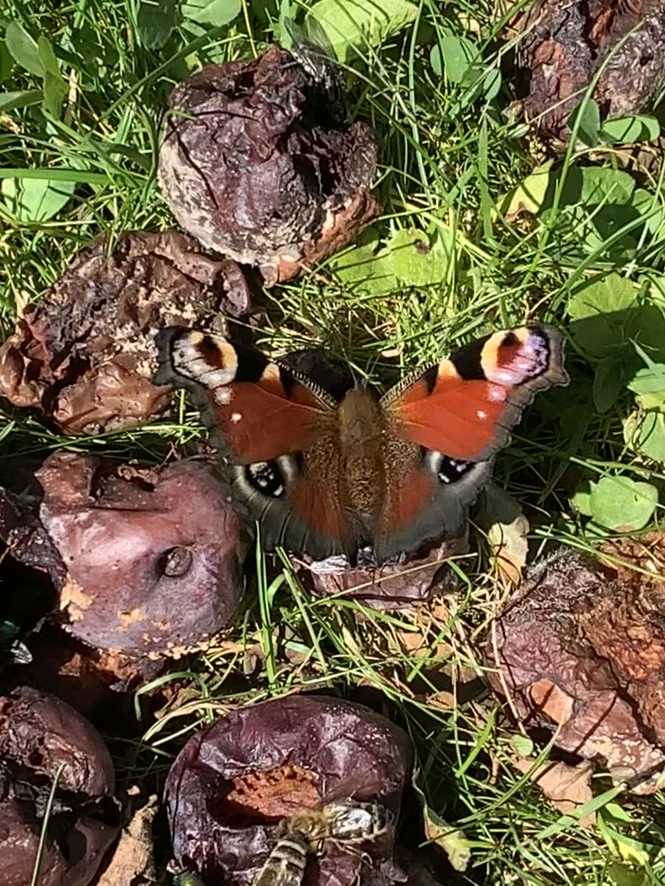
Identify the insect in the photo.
Aglais io
